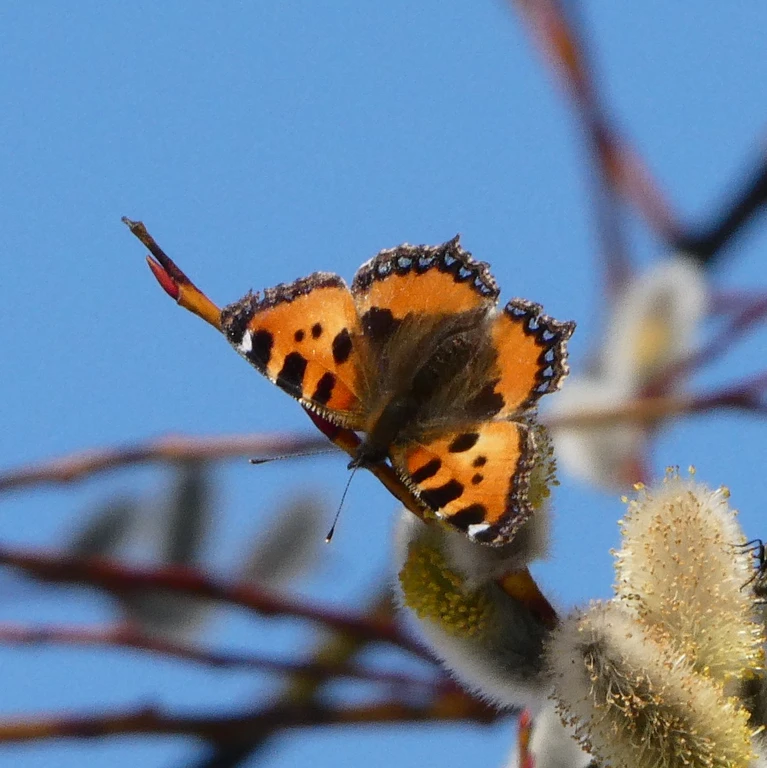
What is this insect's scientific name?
Aglais urticae
